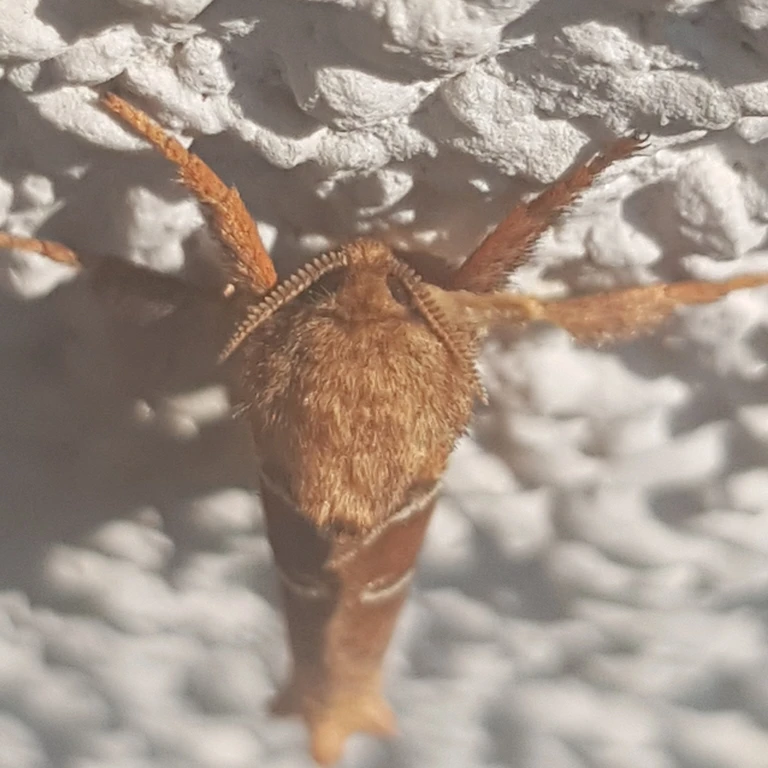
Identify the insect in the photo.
Triodia sylvina
